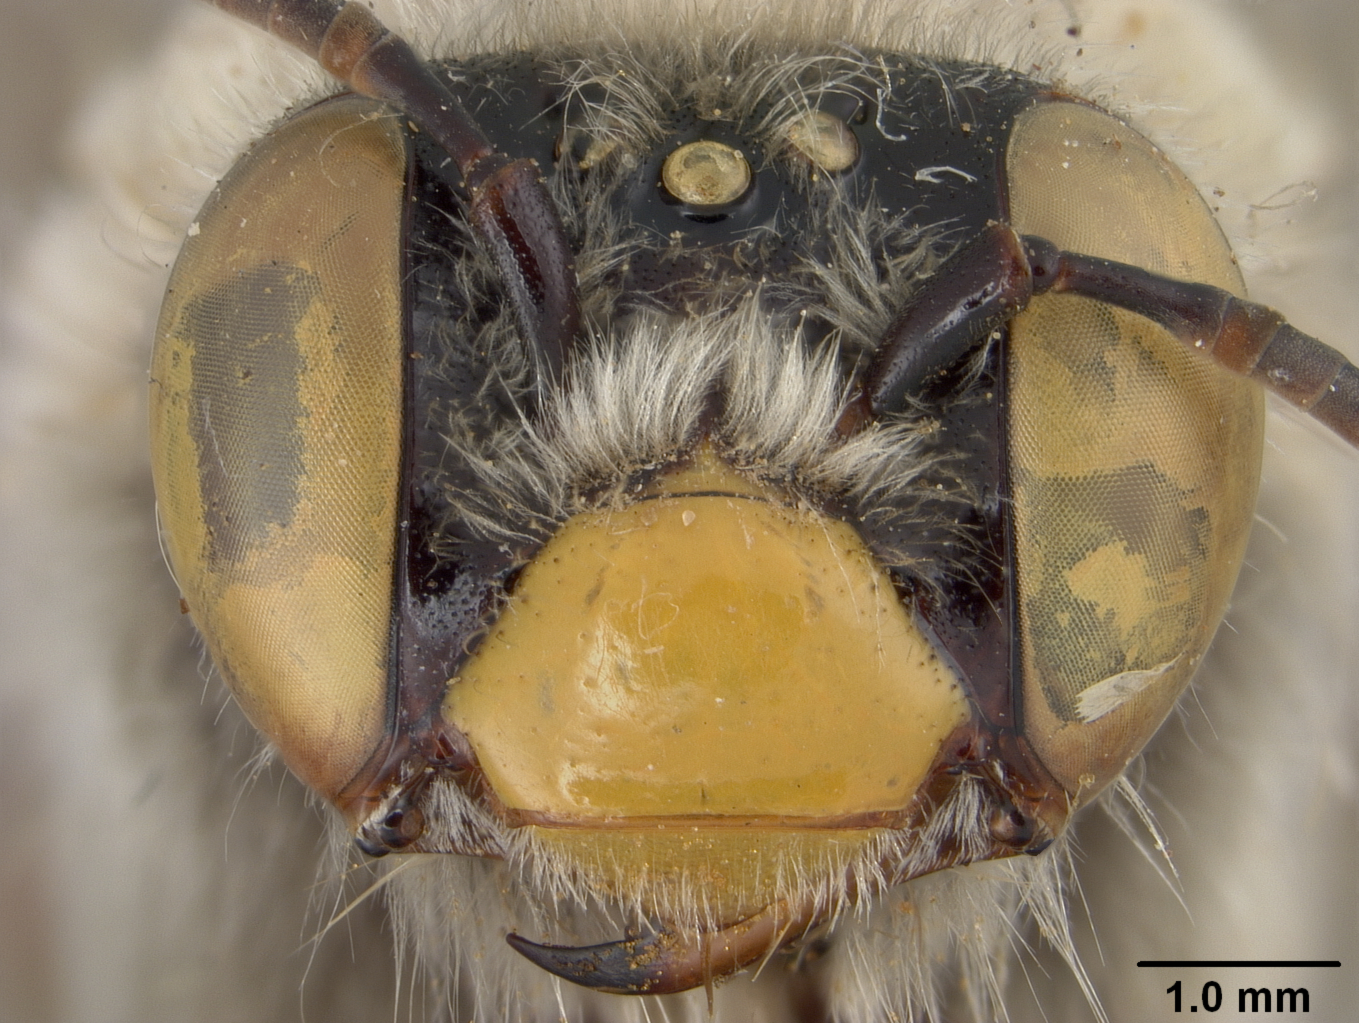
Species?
Centris marginata
